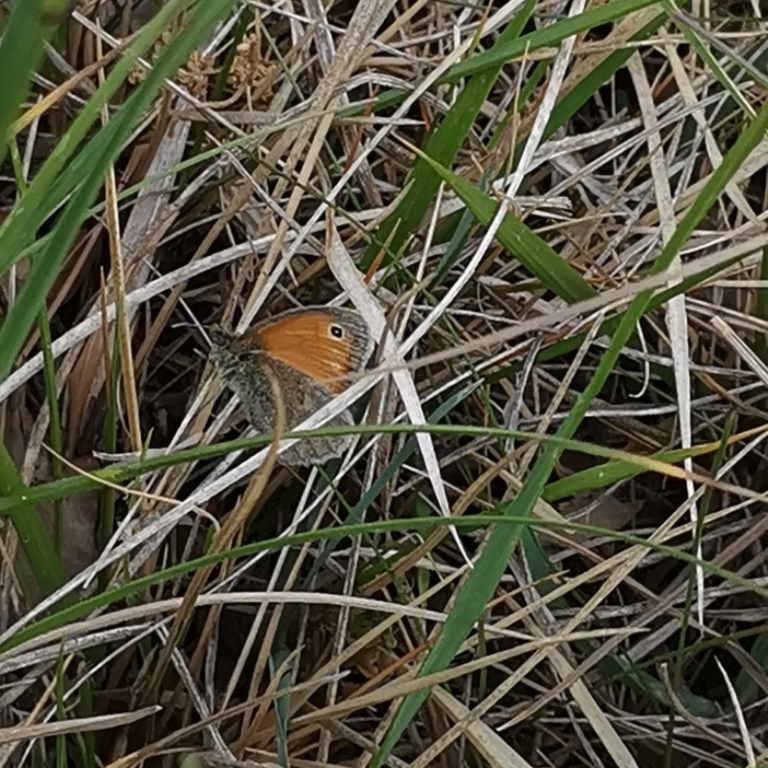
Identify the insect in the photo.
Coenonympha pamphilus
